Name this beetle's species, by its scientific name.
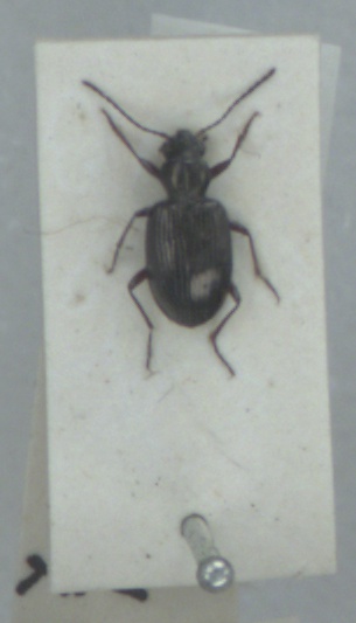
Bembidion punctulatum
